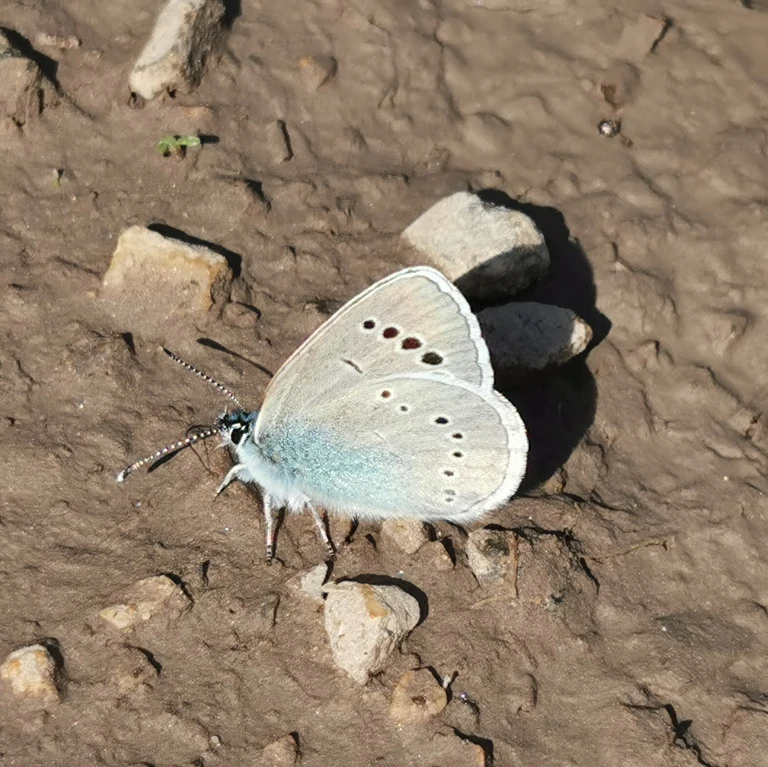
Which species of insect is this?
Glaucopsyche alexis
